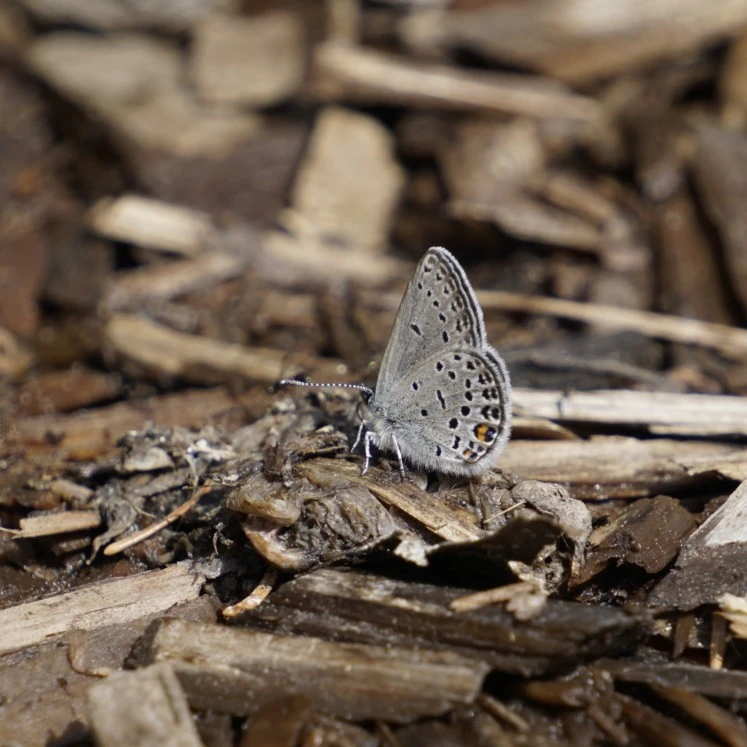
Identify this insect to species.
Agriades optilete (also Vacciniina optilete)
